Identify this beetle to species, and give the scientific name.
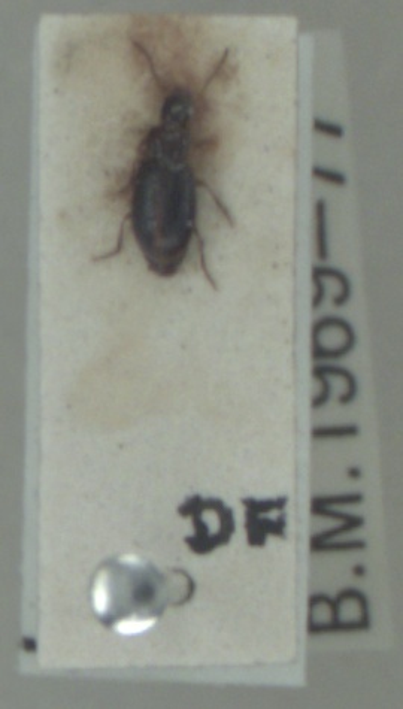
Bradycellus ruficollis
